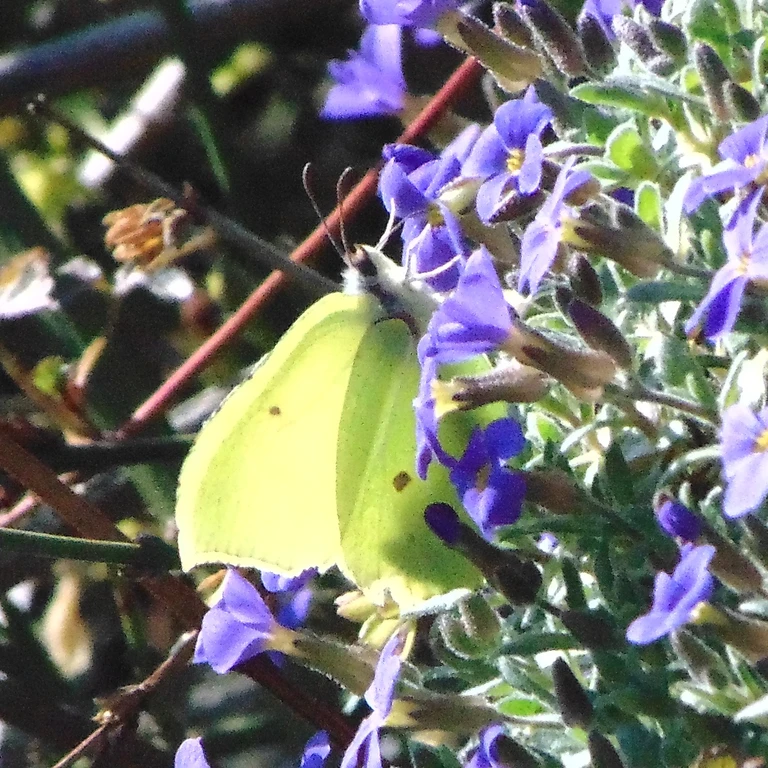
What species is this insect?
Gonepteryx rhamni
